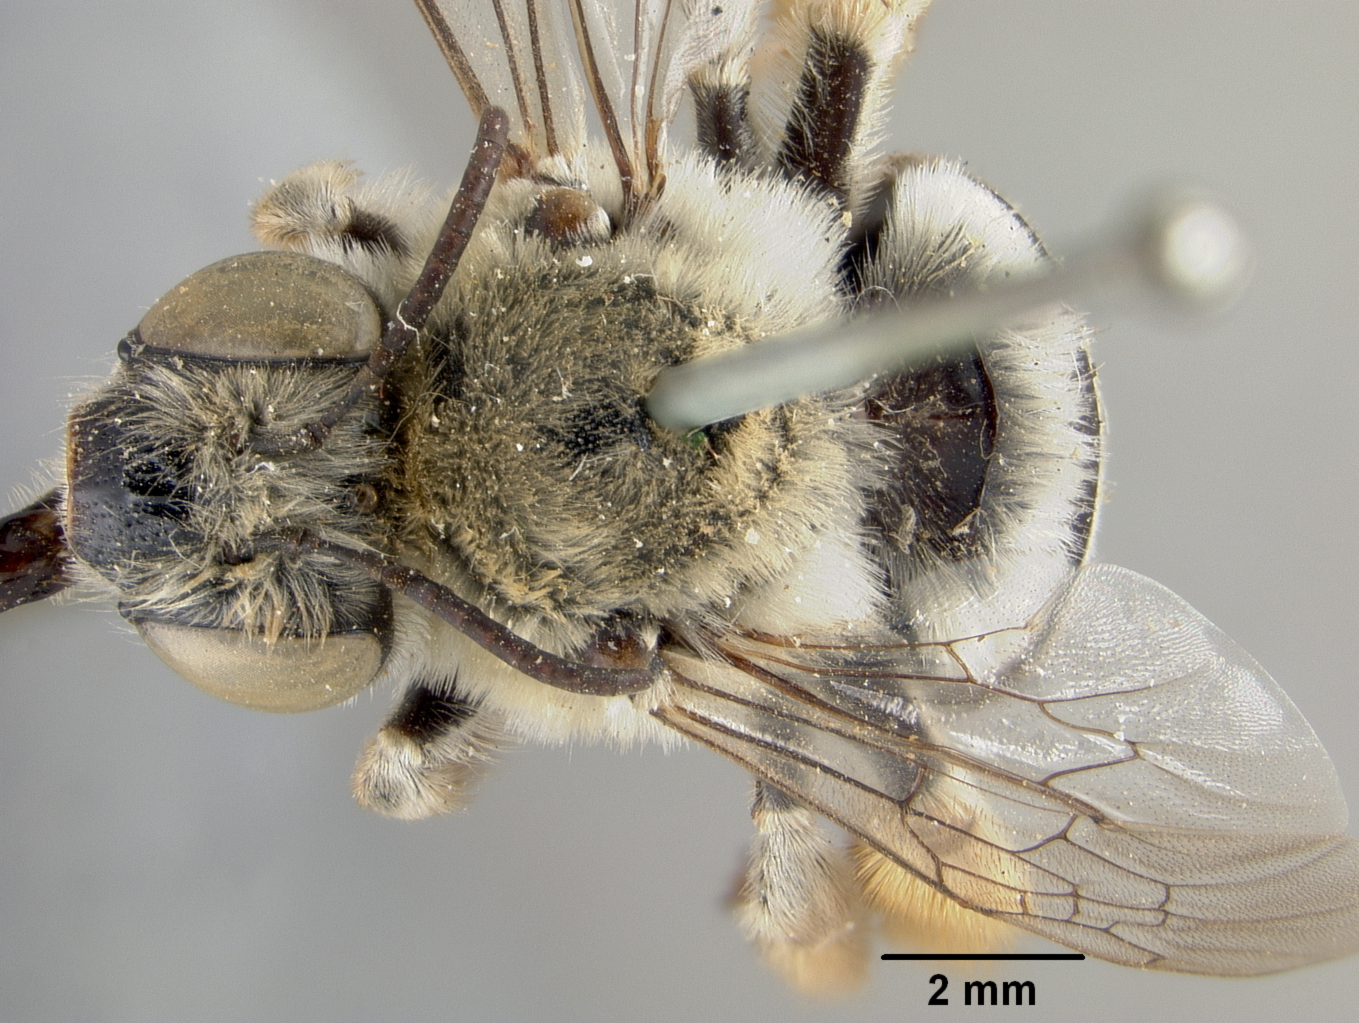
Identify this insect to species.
Synhalonia lycii
